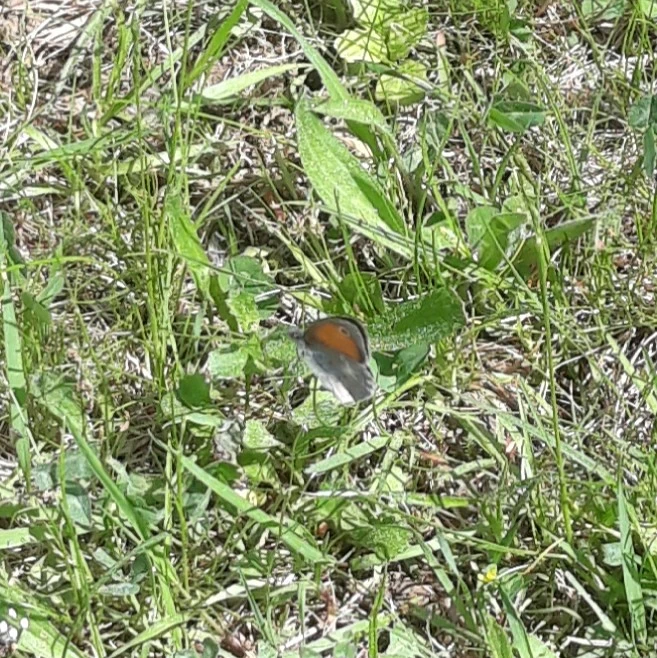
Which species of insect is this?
Coenonympha pamphilus
